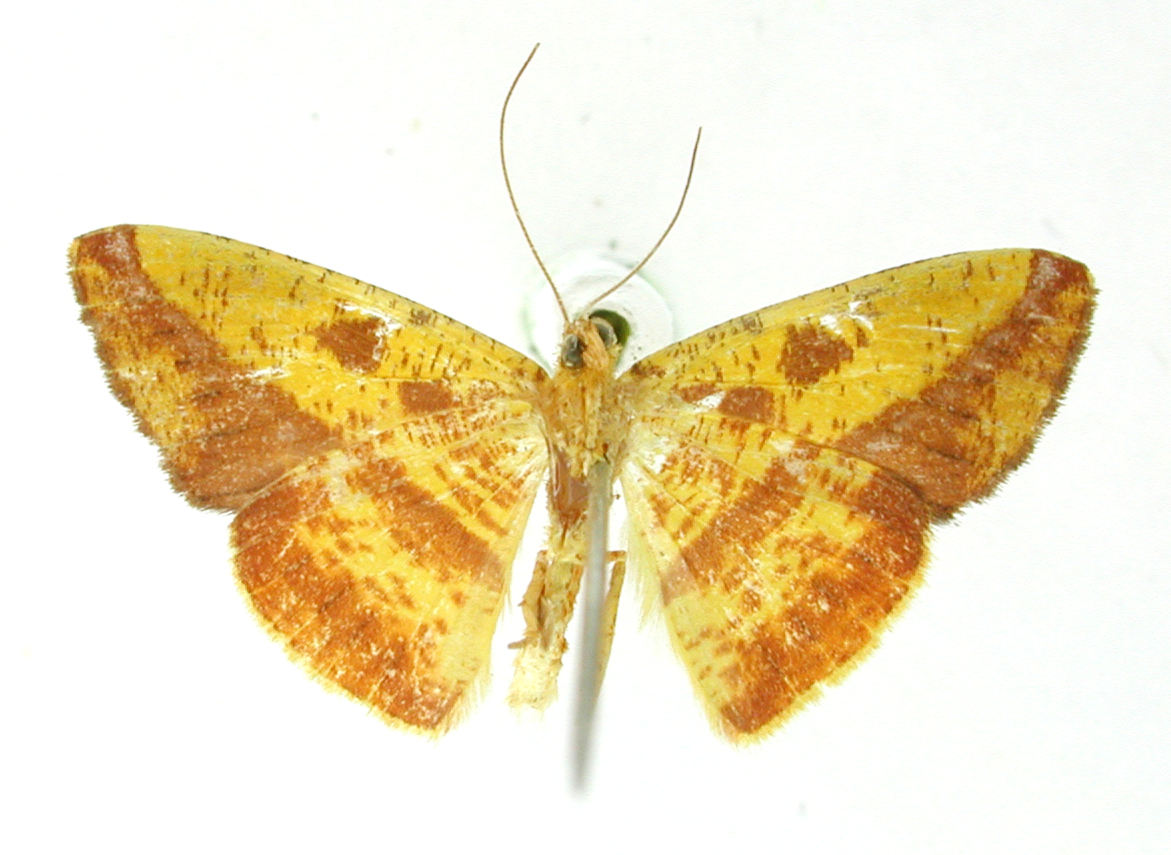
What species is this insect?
Pyrinia aemula
